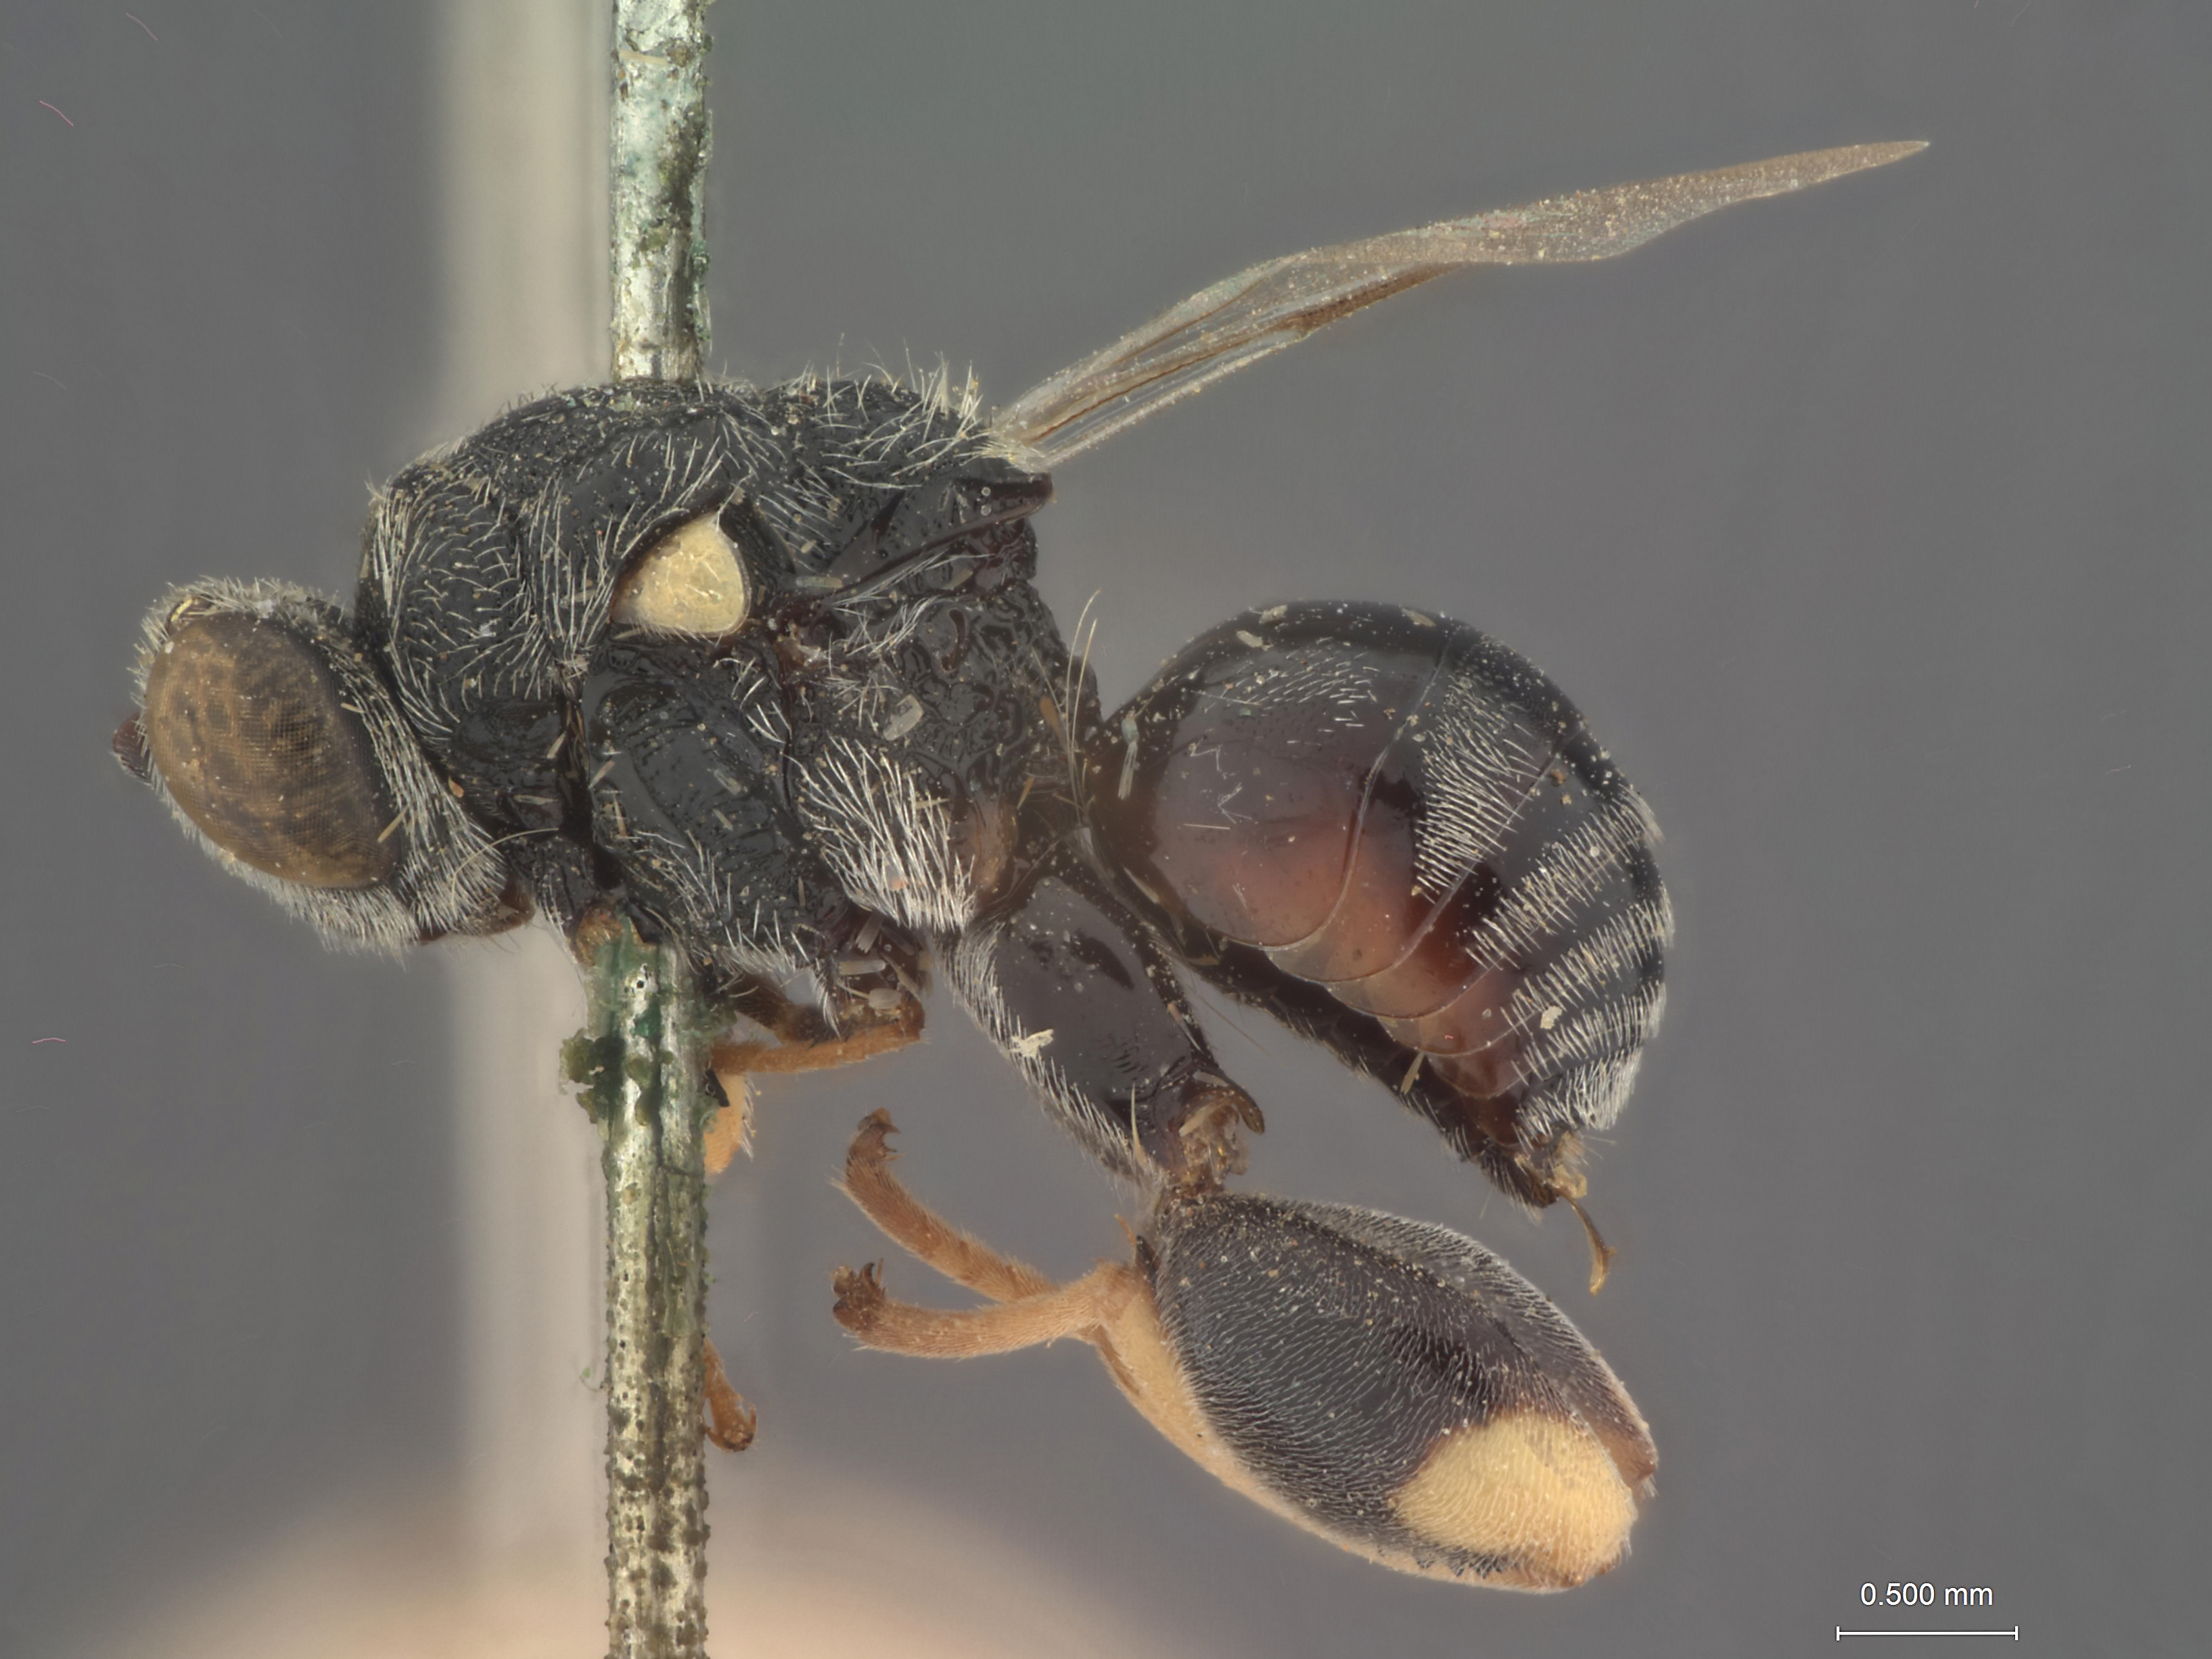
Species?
Epitelia mathurai
